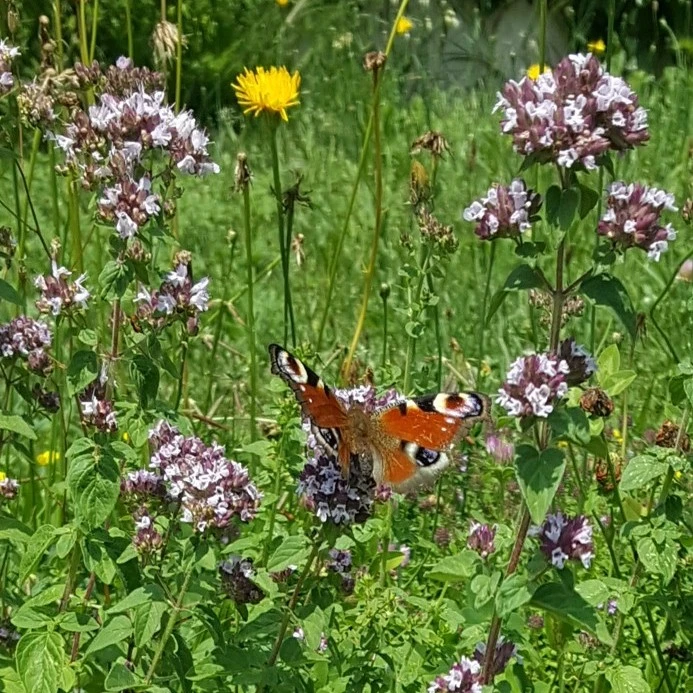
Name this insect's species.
Aglais io
